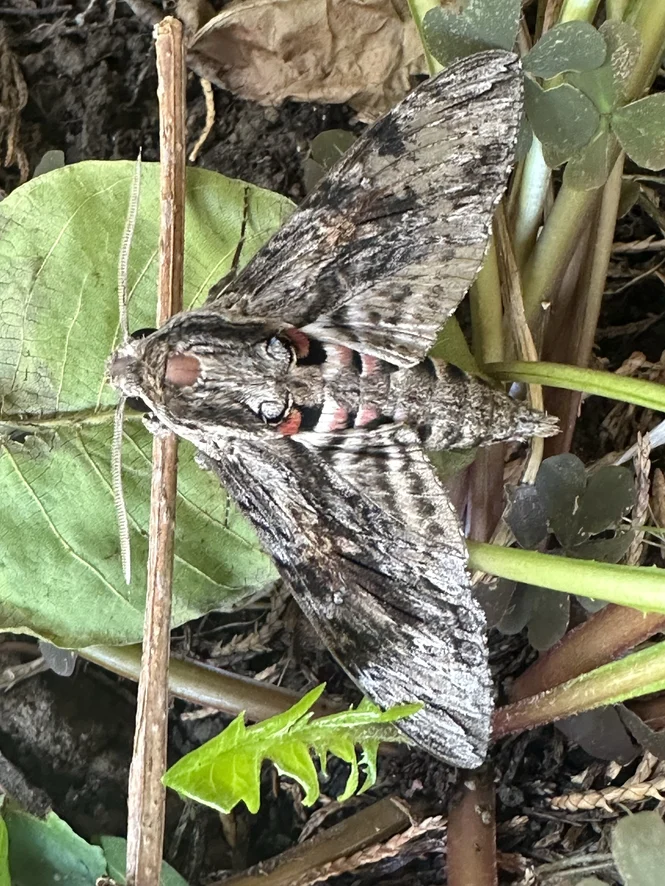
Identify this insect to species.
Agrius convolvuli
